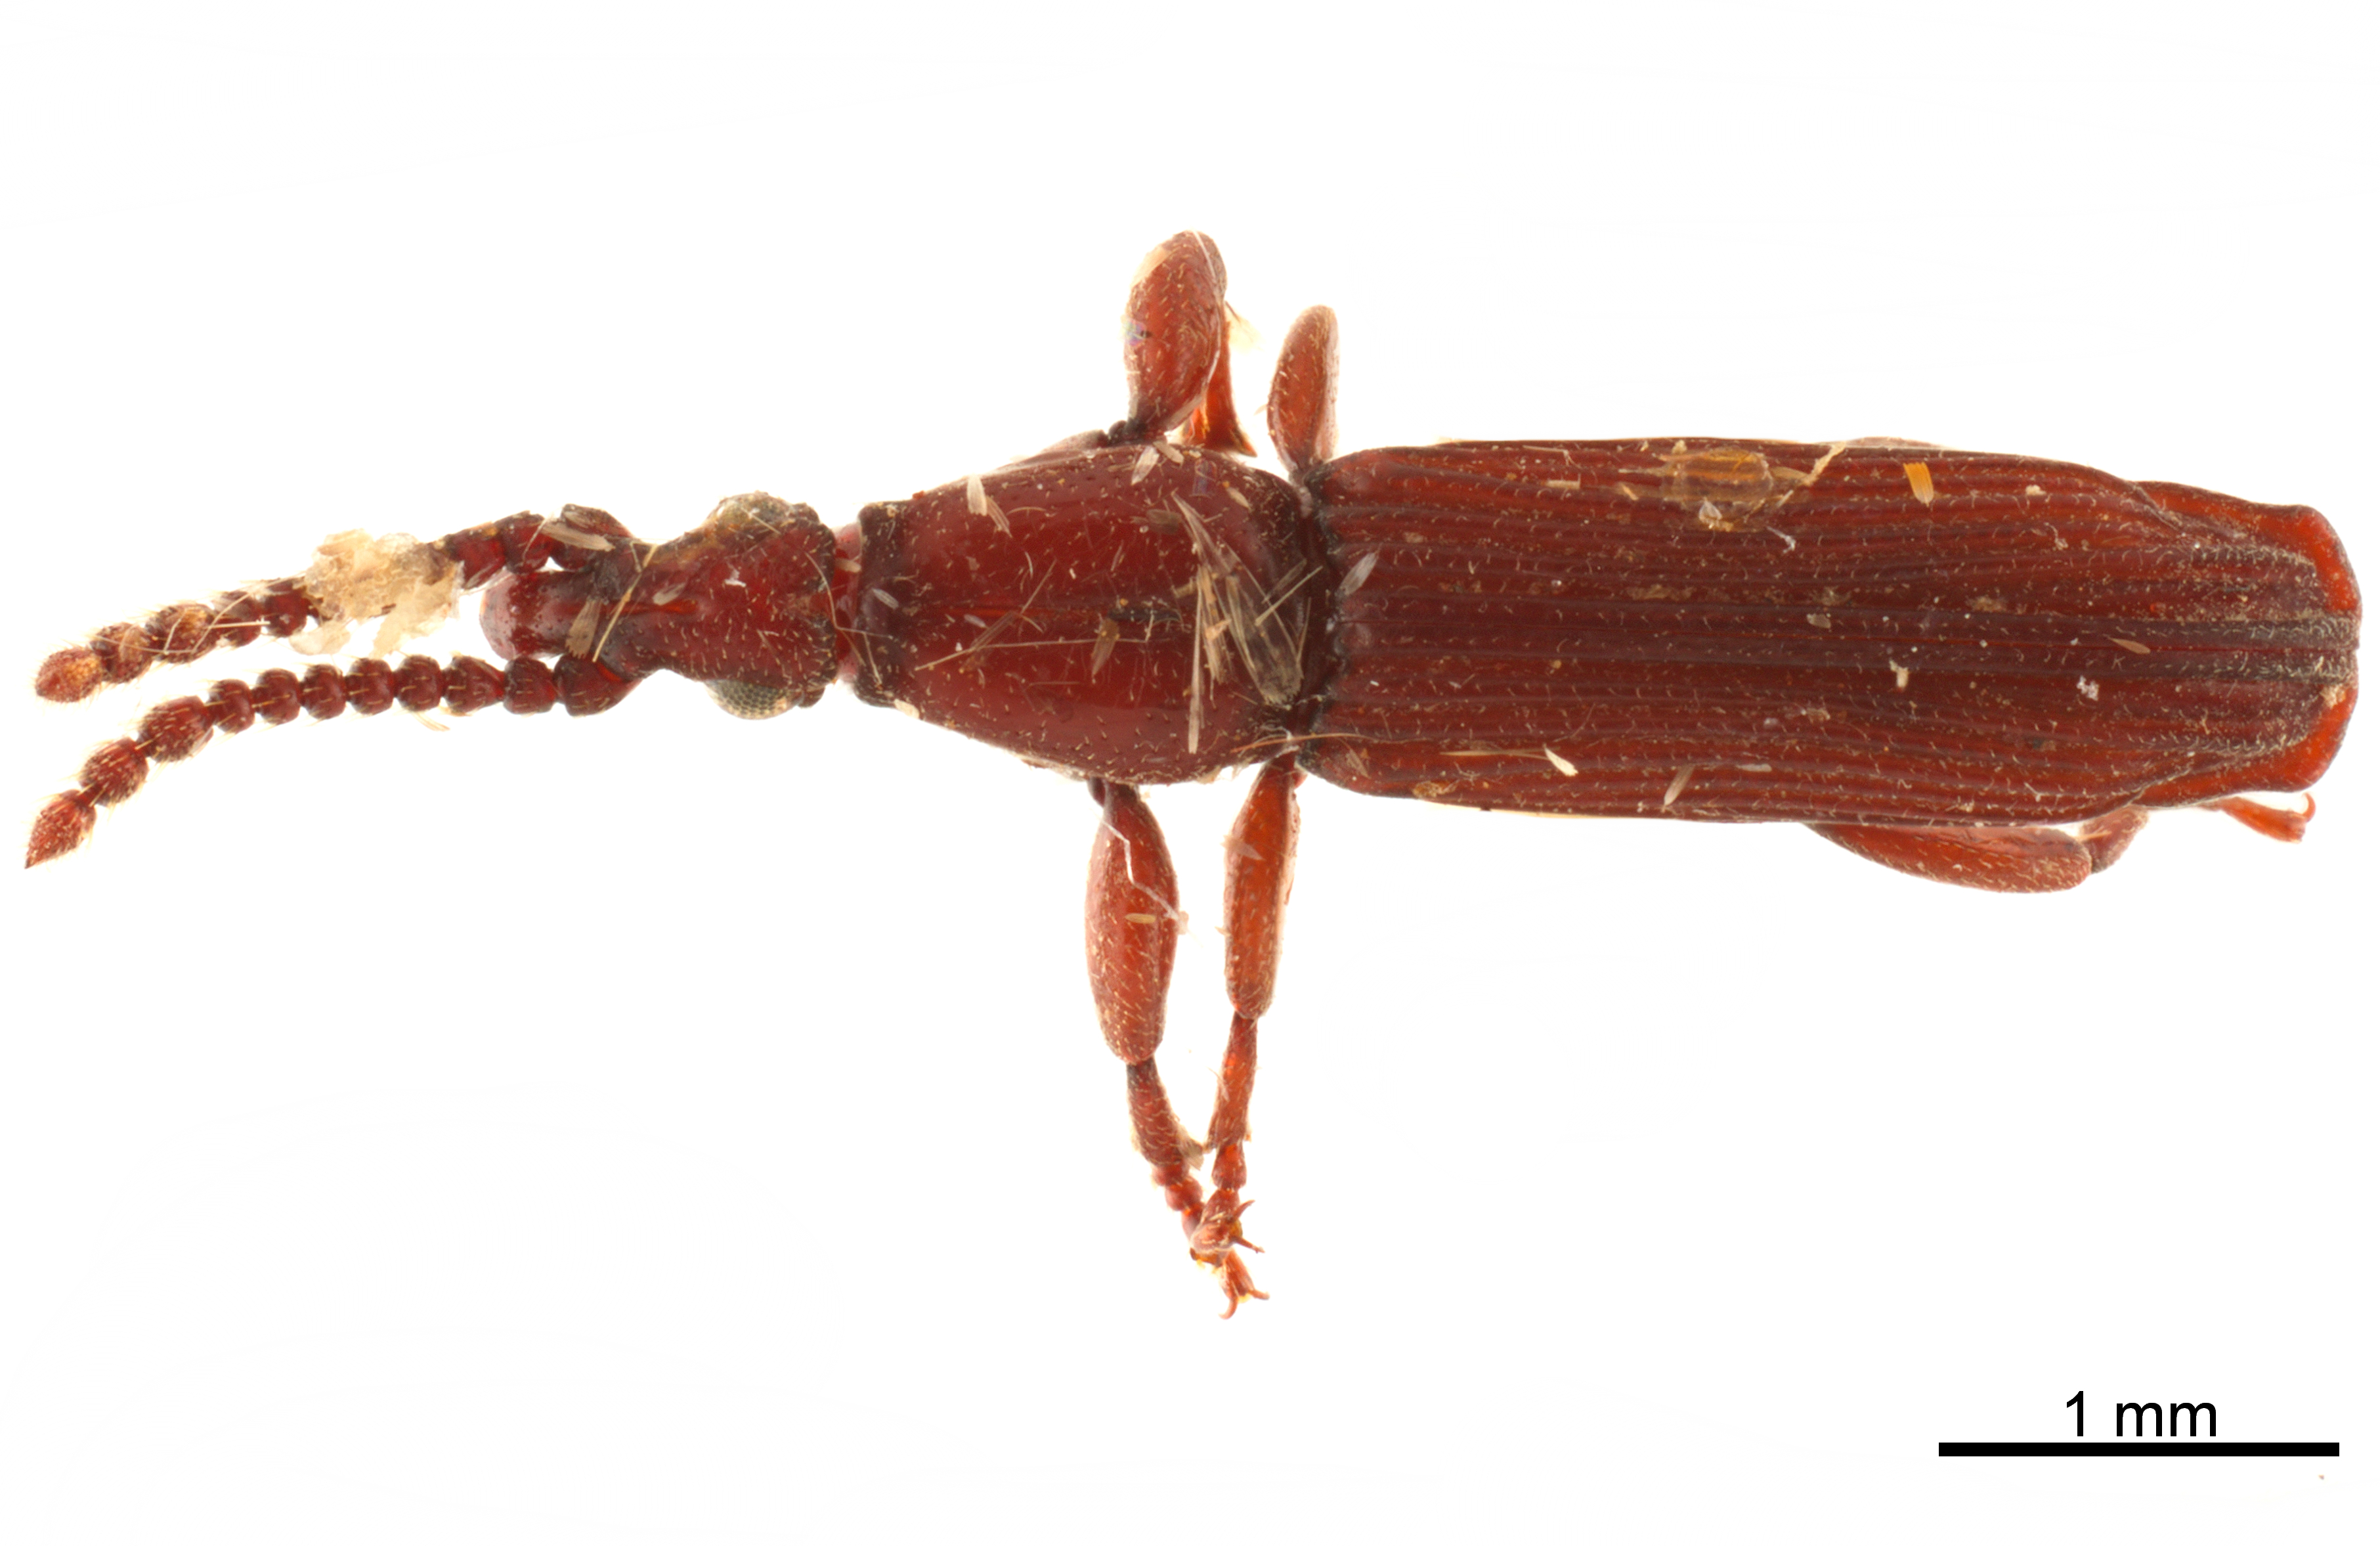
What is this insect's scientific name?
Microtrachelizus aethiopicus
